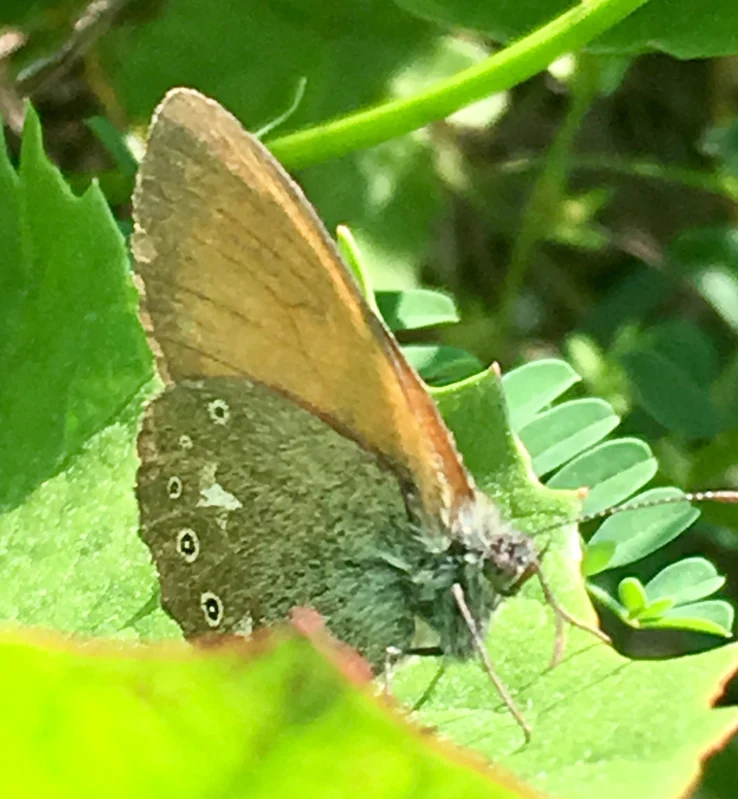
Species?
Coenonympha glycerion (also Coenonympha iphis)
